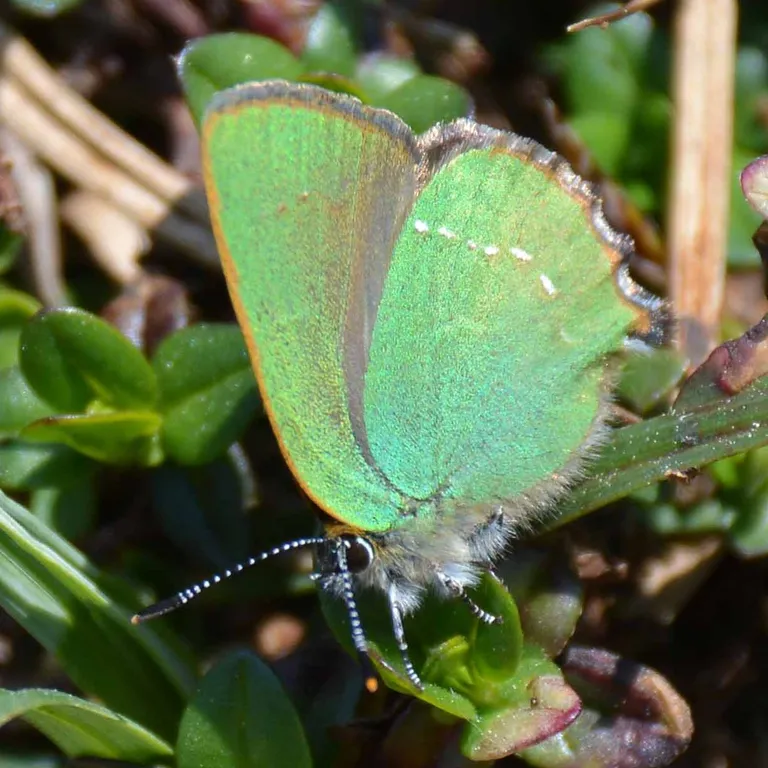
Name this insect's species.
Callophrys rubi
